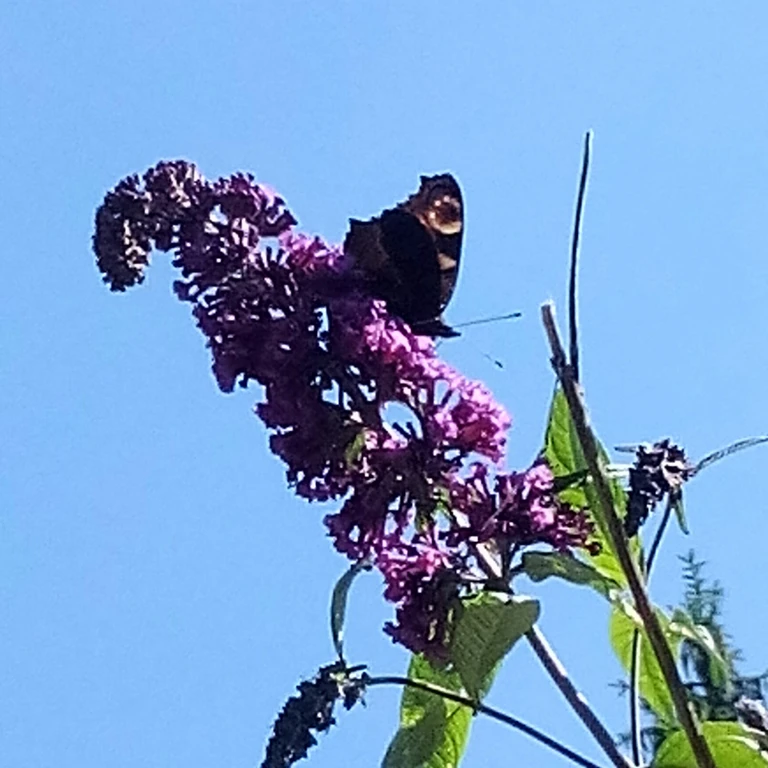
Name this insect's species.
Aglais io
